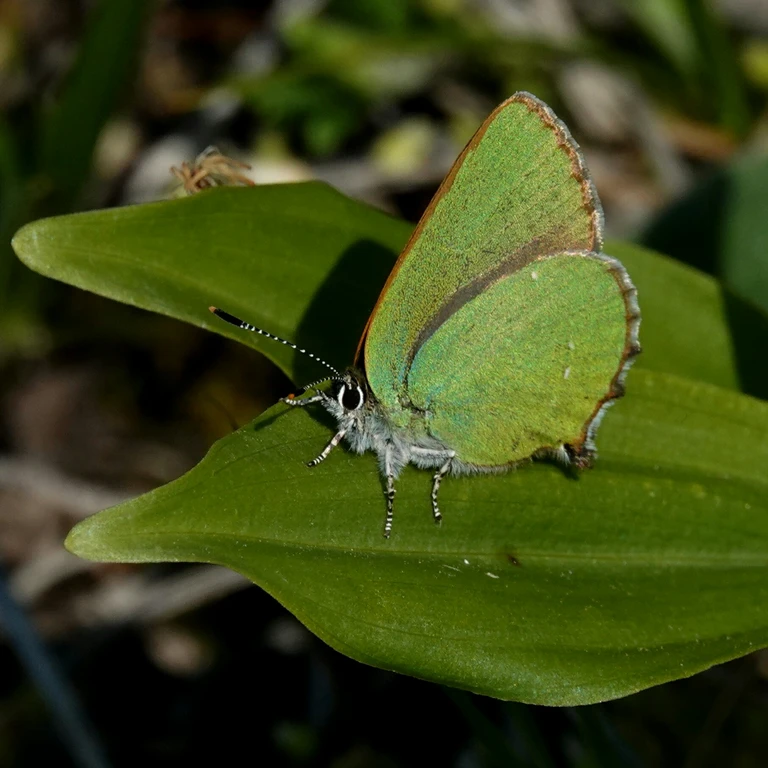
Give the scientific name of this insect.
Callophrys rubi
